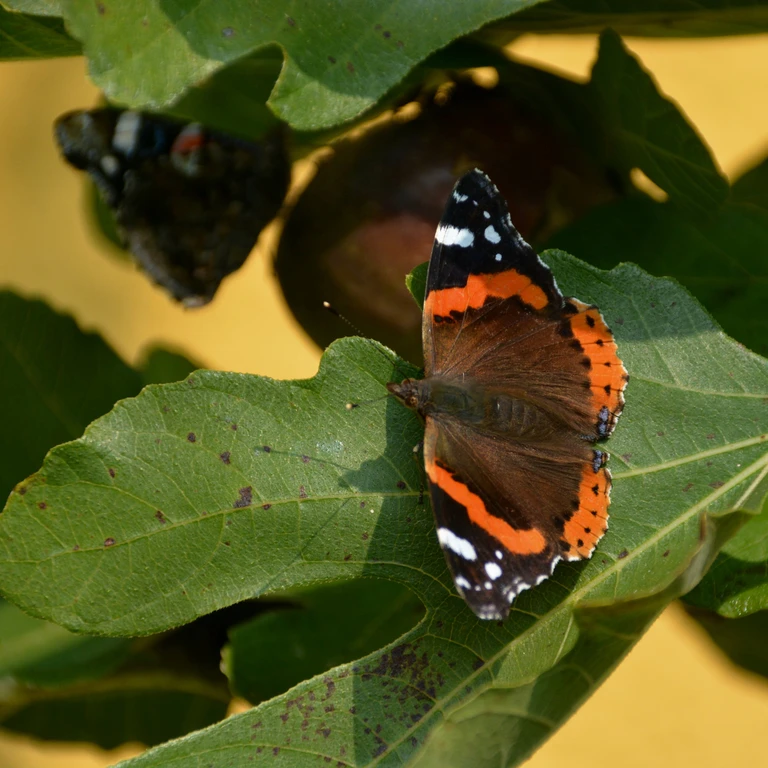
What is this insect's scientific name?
Vanessa atalanta
